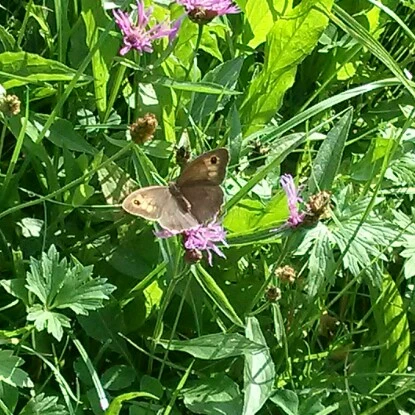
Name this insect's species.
Maniola jurtina
